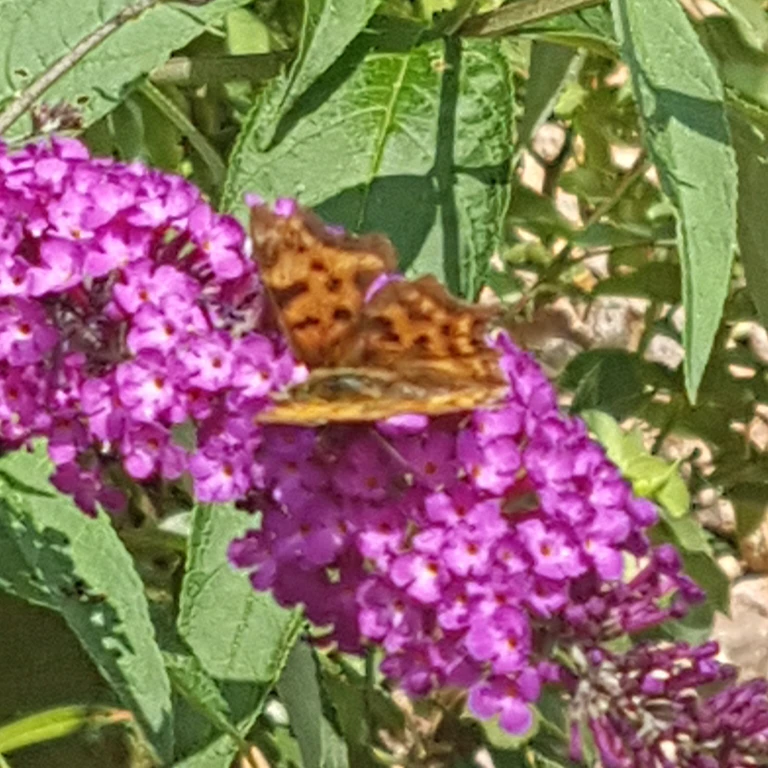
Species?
Polygonia c-album
